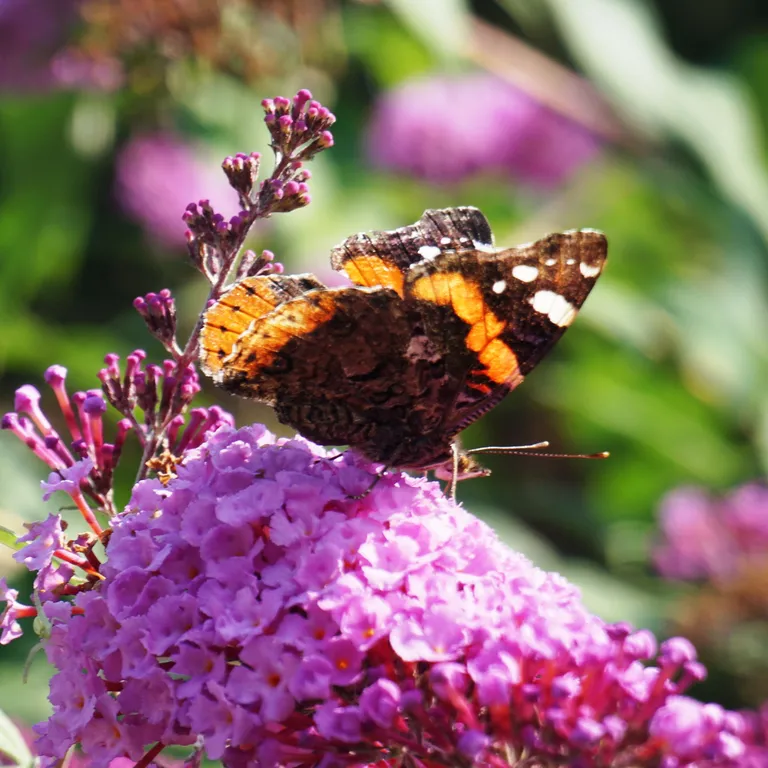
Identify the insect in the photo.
Vanessa atalanta
